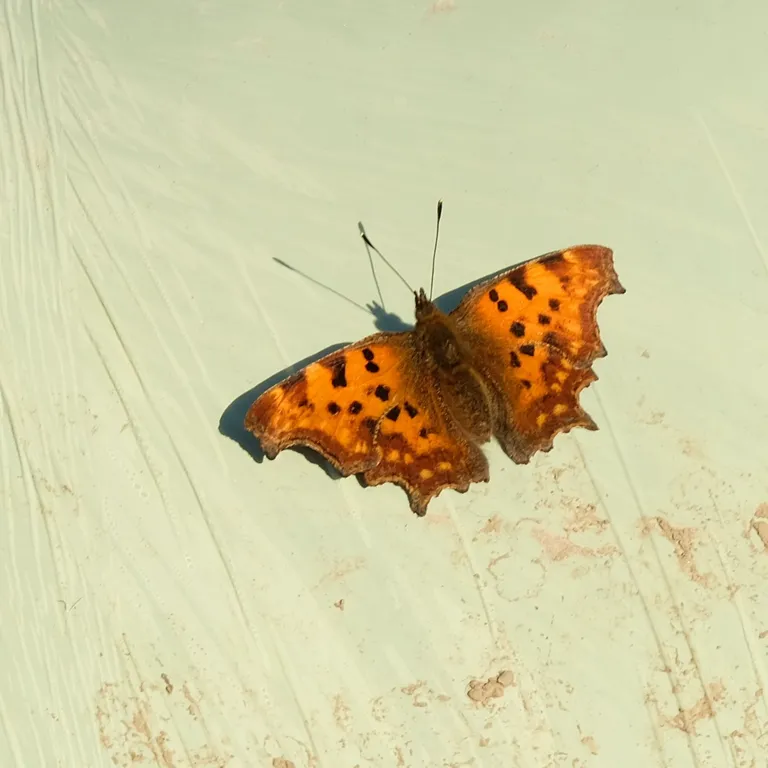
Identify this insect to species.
Polygonia c-album
